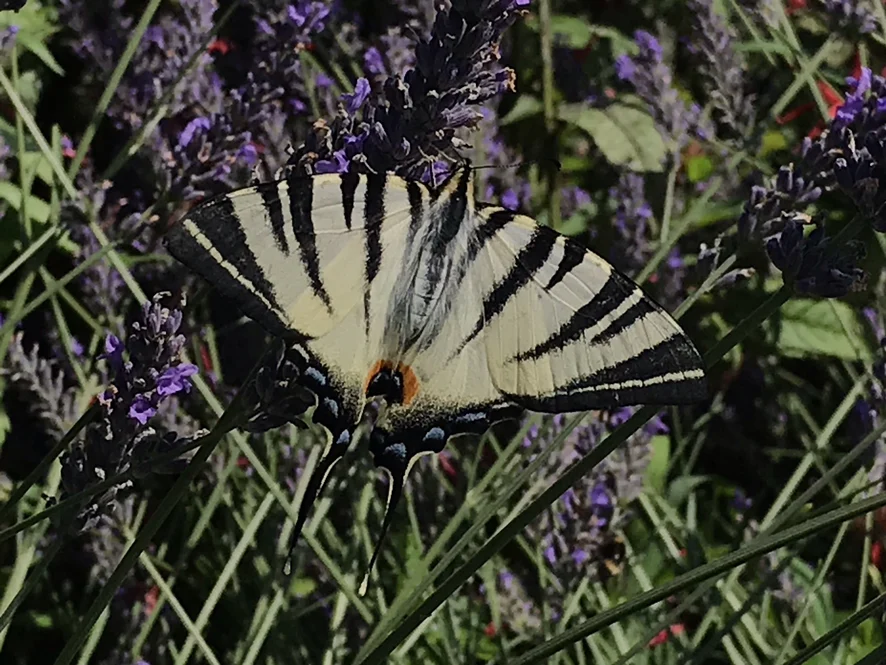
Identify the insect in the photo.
Iphiclides podalirius
